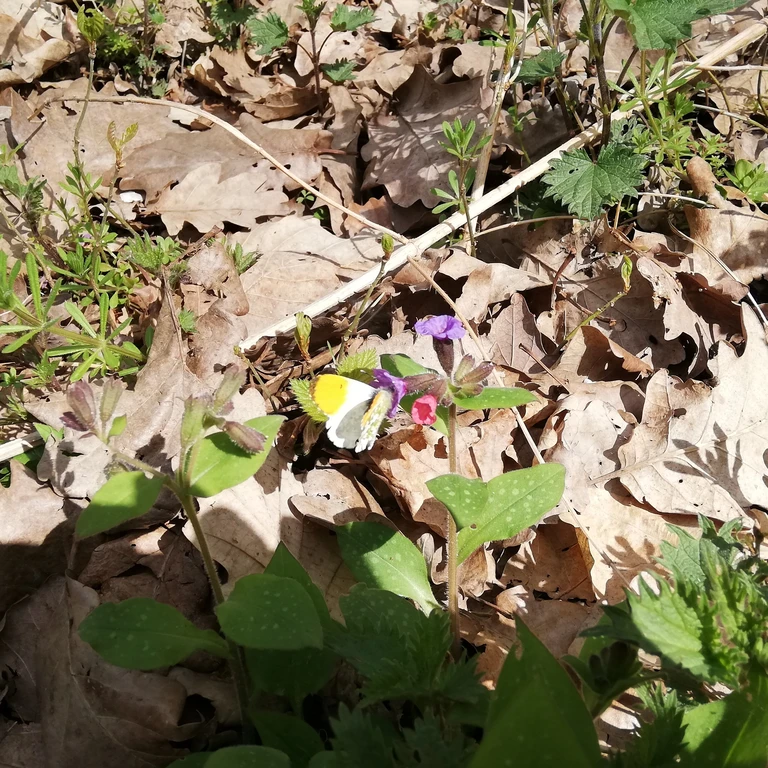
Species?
Anthocharis cardamines
